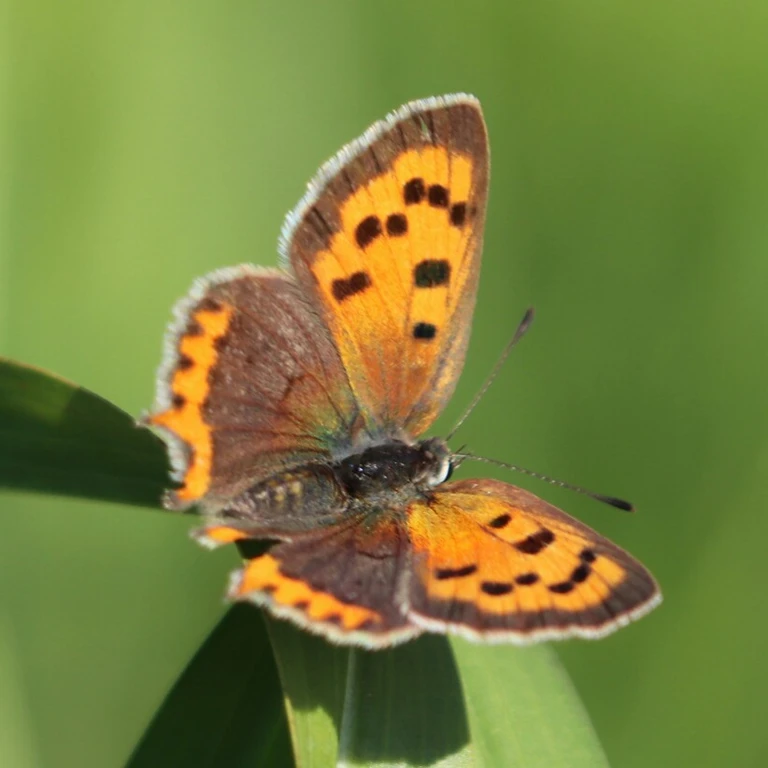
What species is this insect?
Lycaena phlaeas
